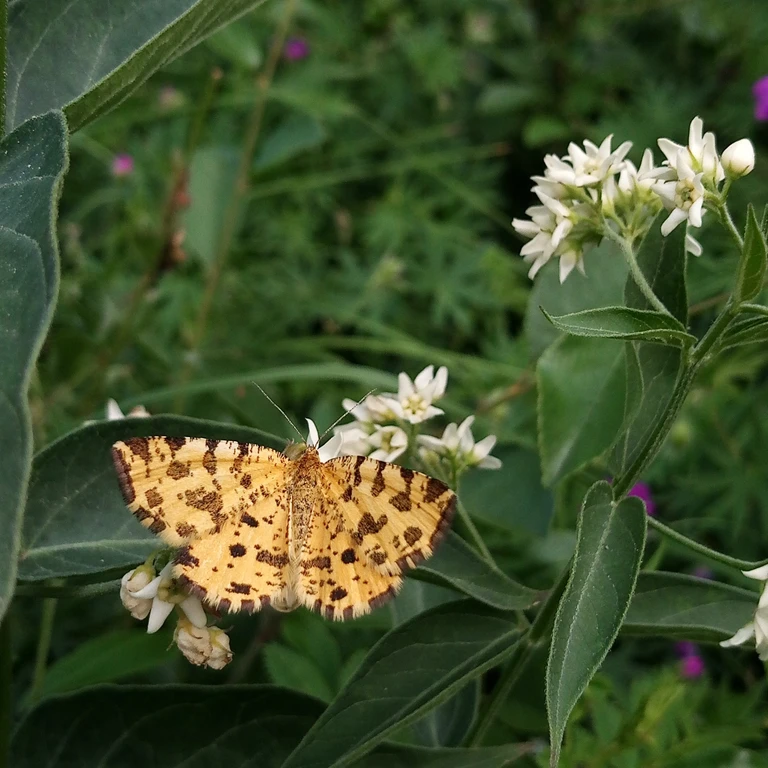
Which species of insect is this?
Pseudopanthera macularia
